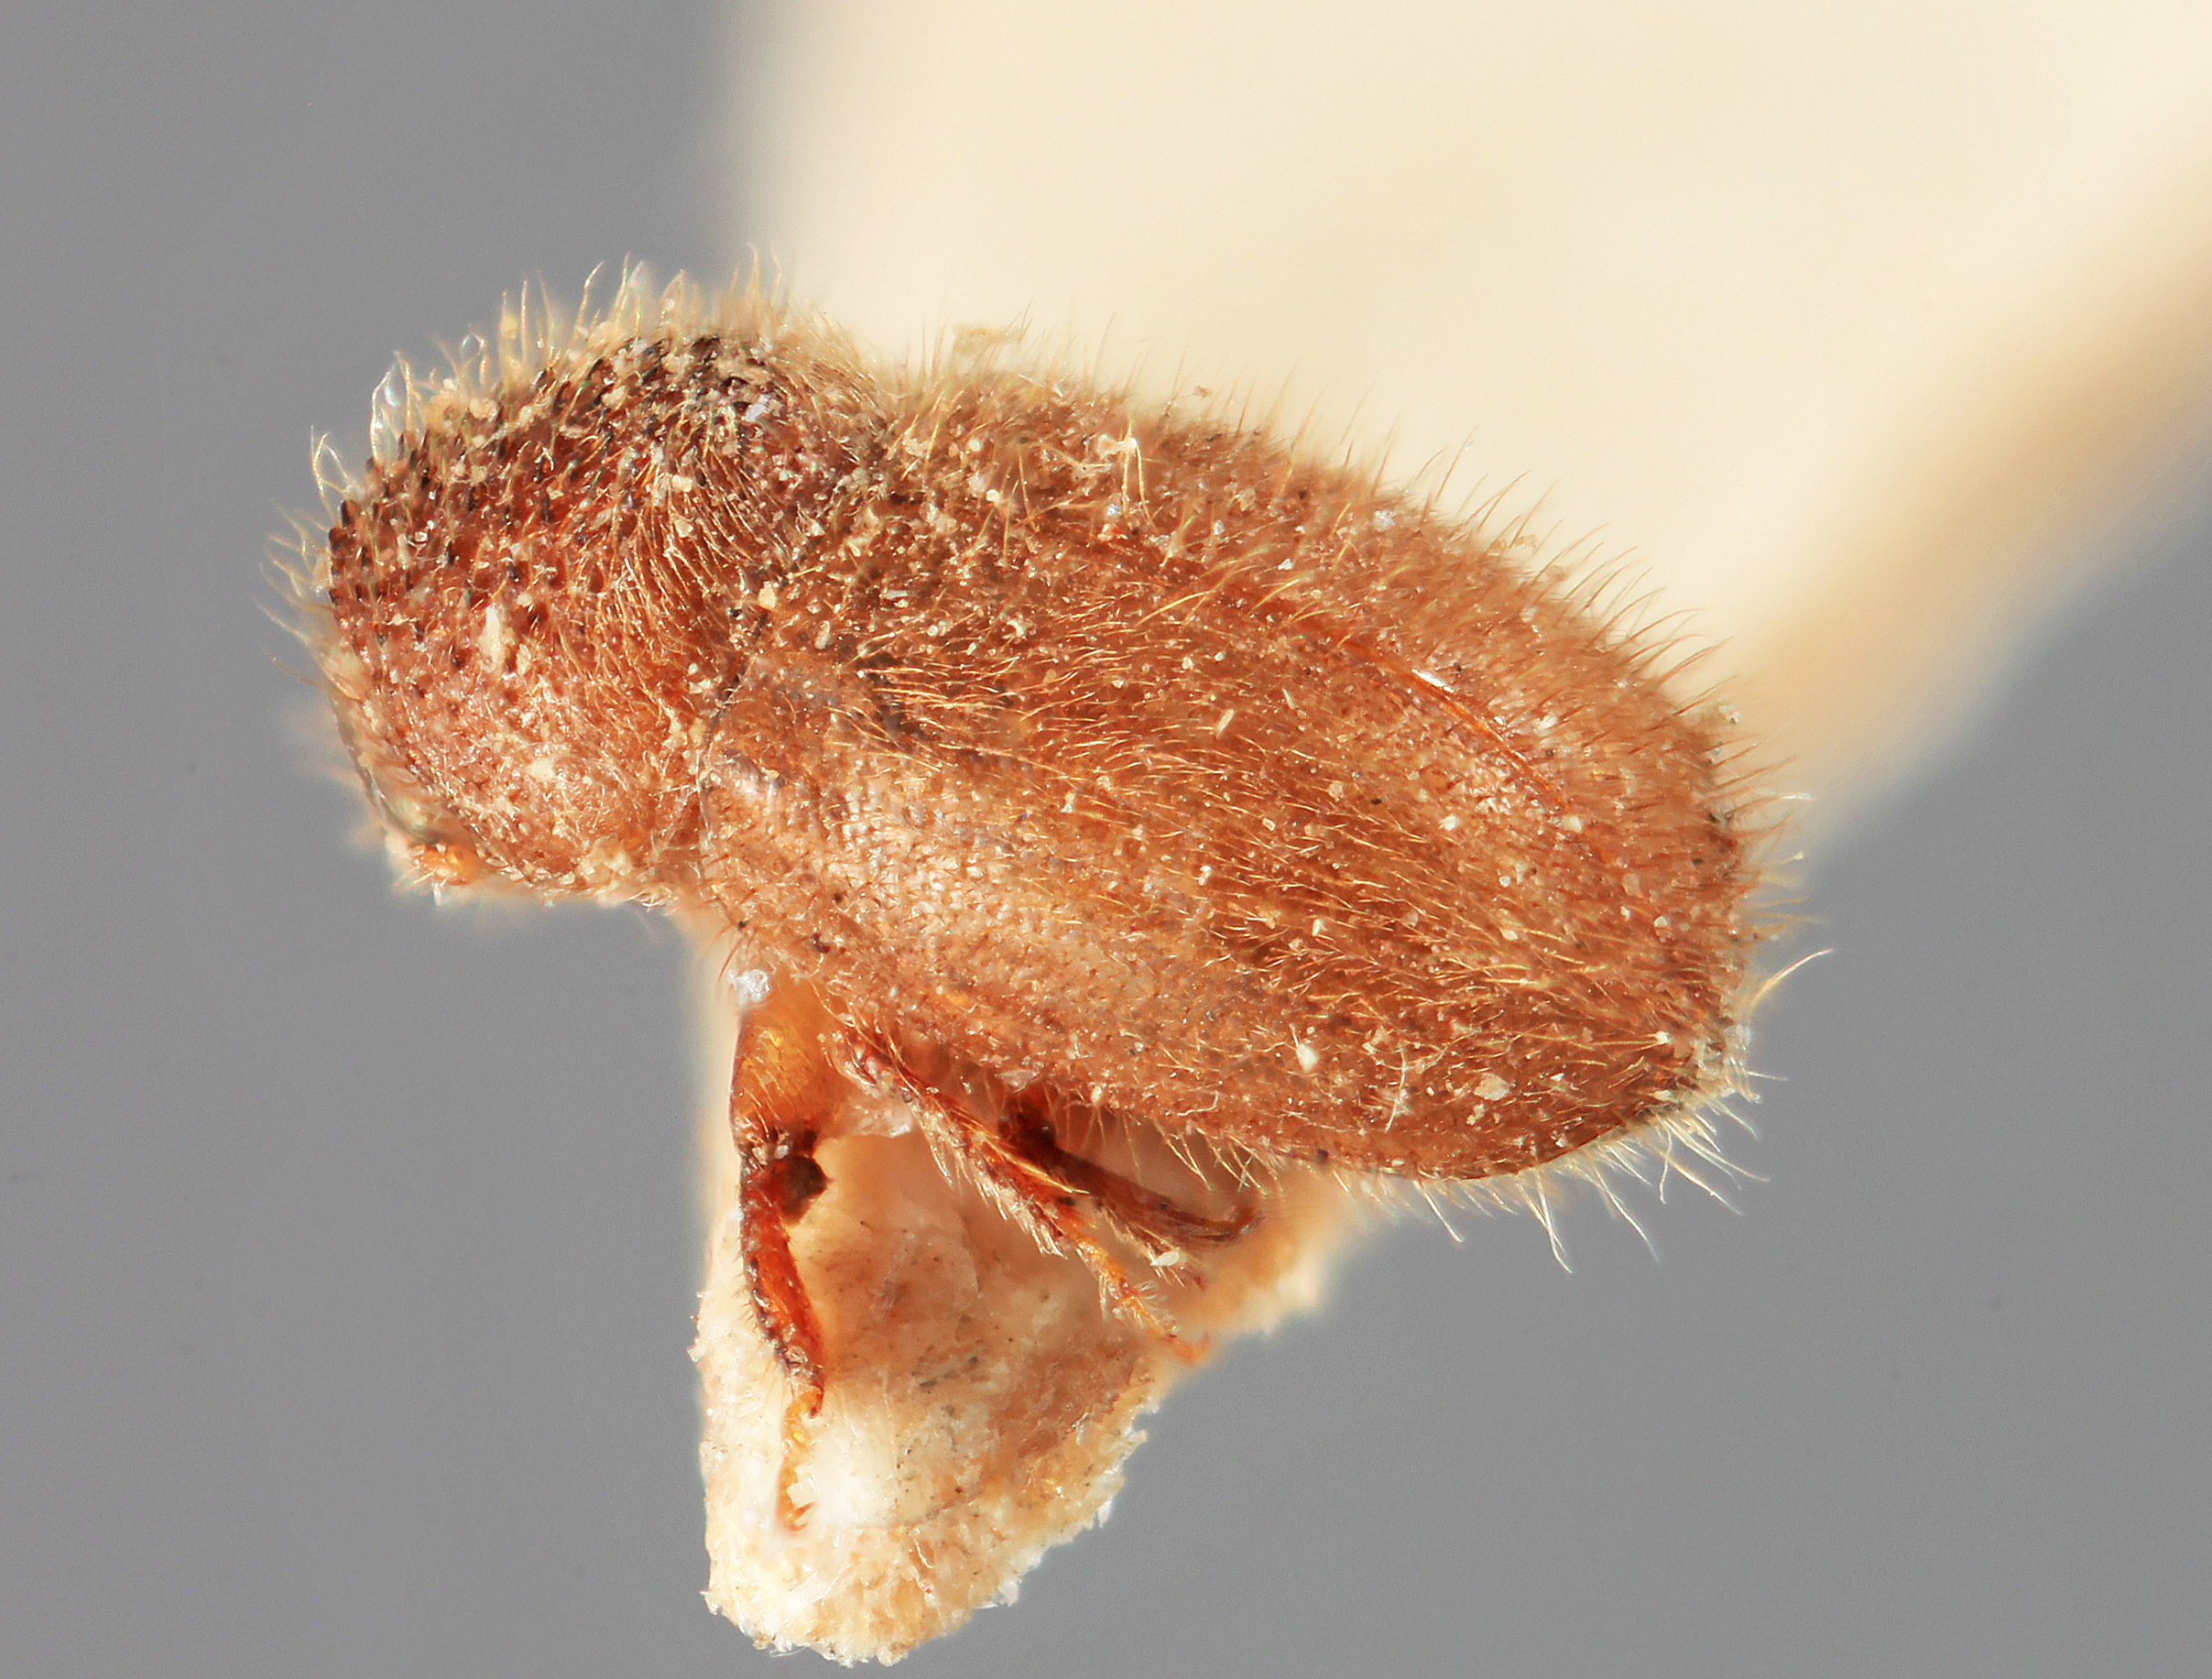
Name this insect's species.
Cryphalus felis
